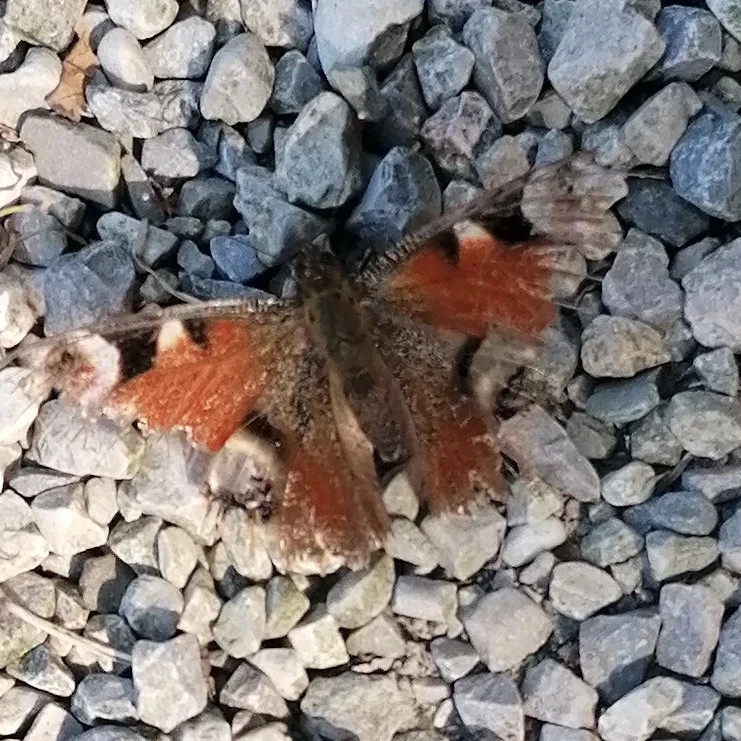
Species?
Aglais io
